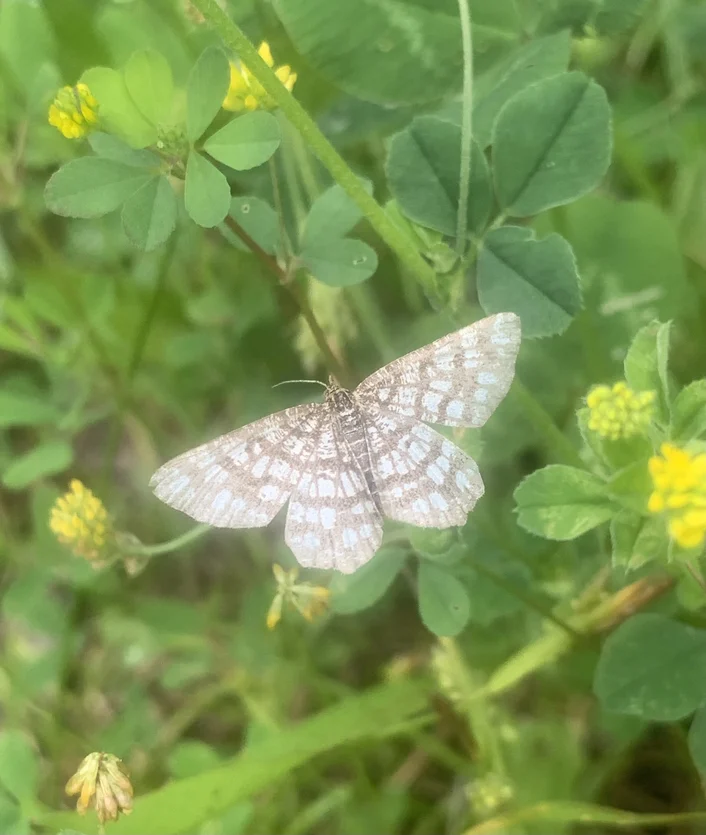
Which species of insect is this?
Chiasmia clathrata
